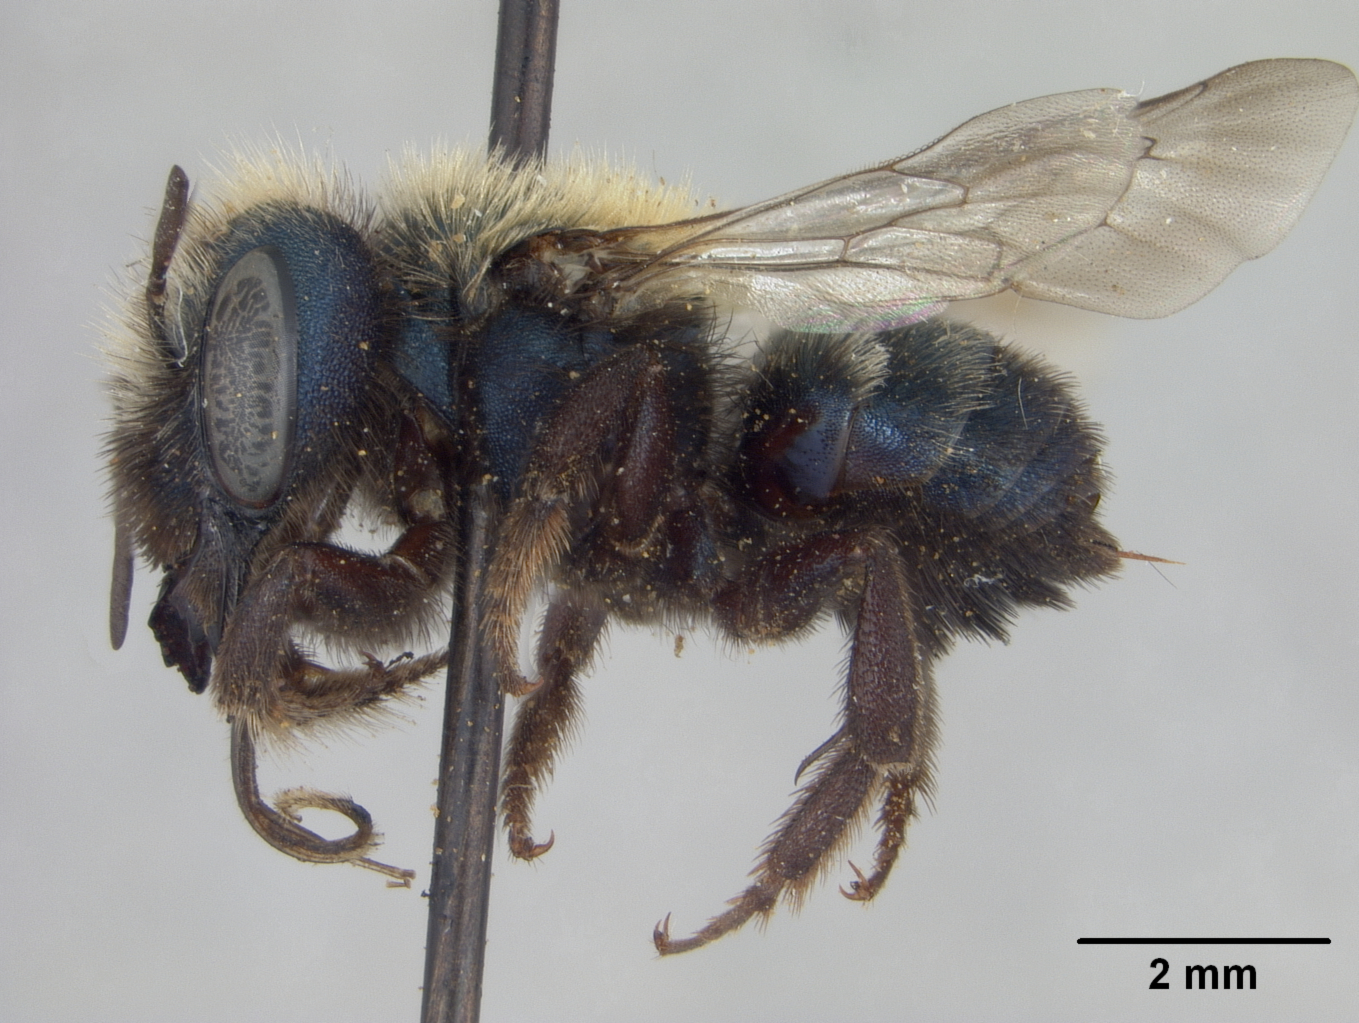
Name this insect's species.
Osmia corkinsi
